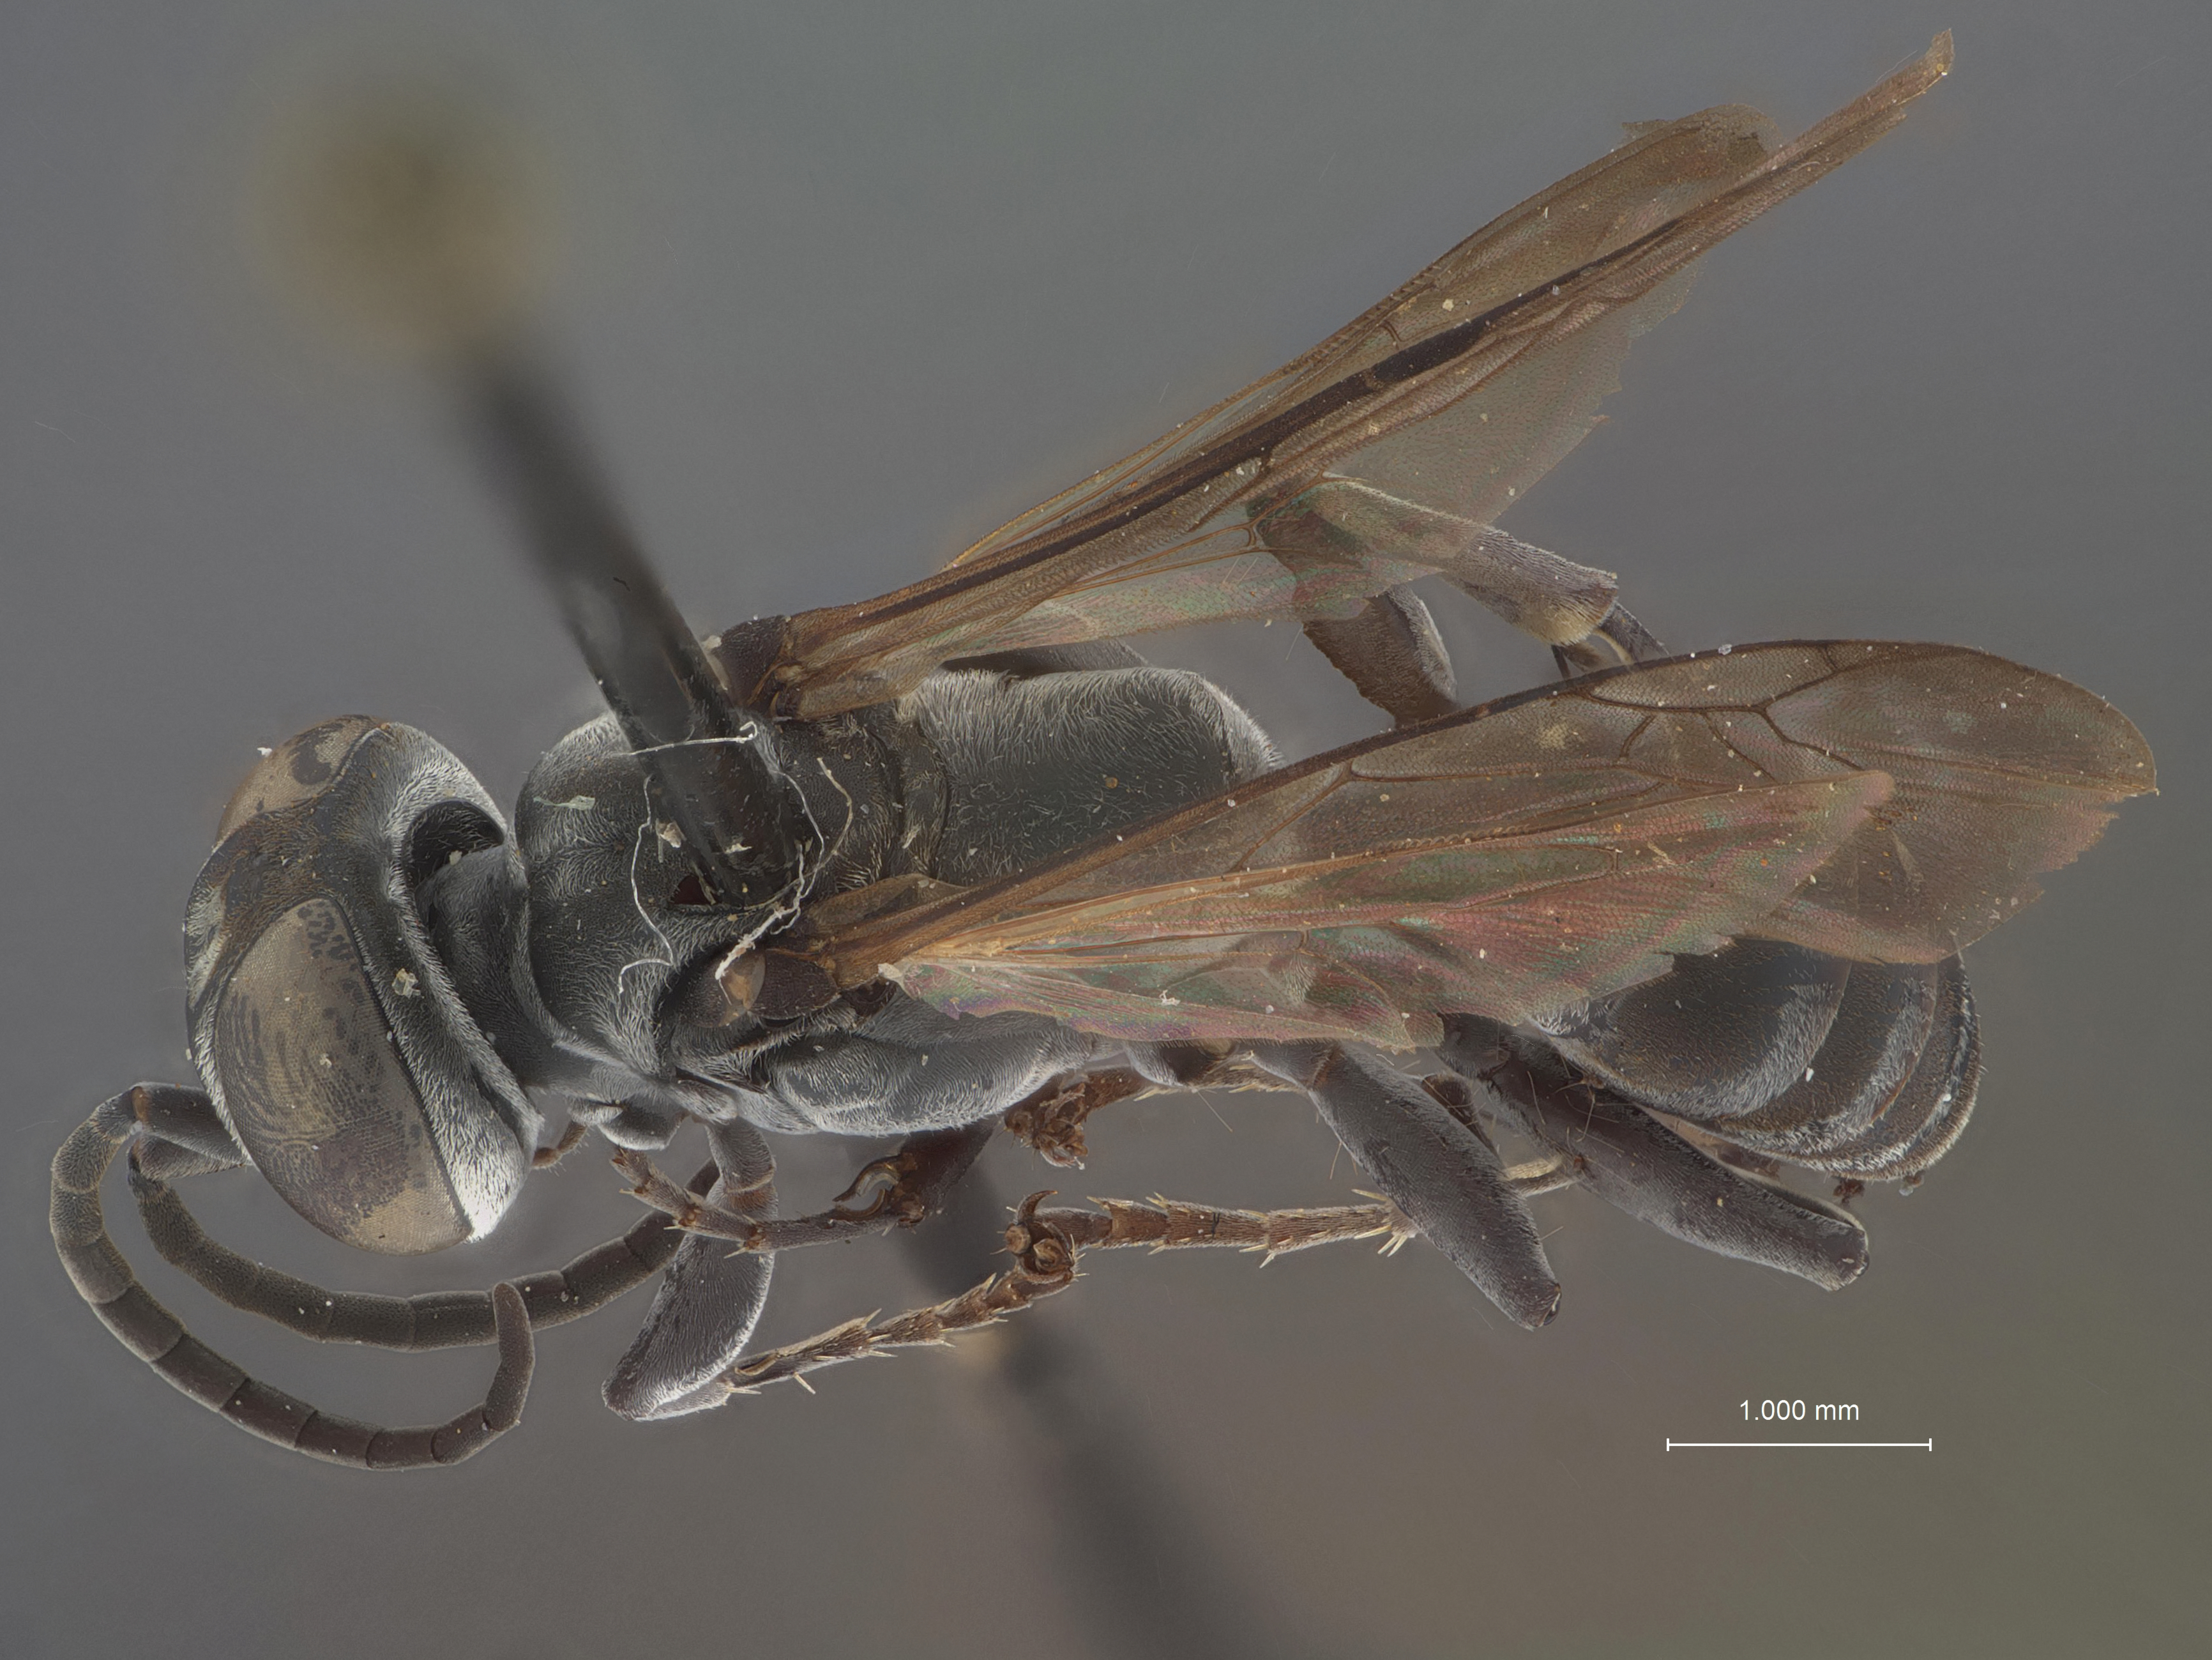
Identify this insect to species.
Liris vincenti
